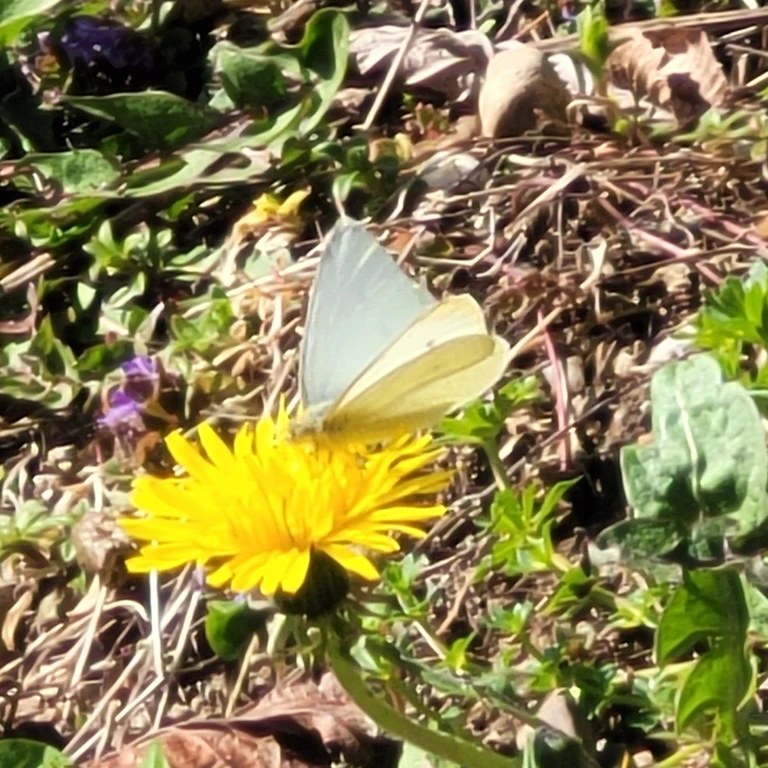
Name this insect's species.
Pieris rapae
